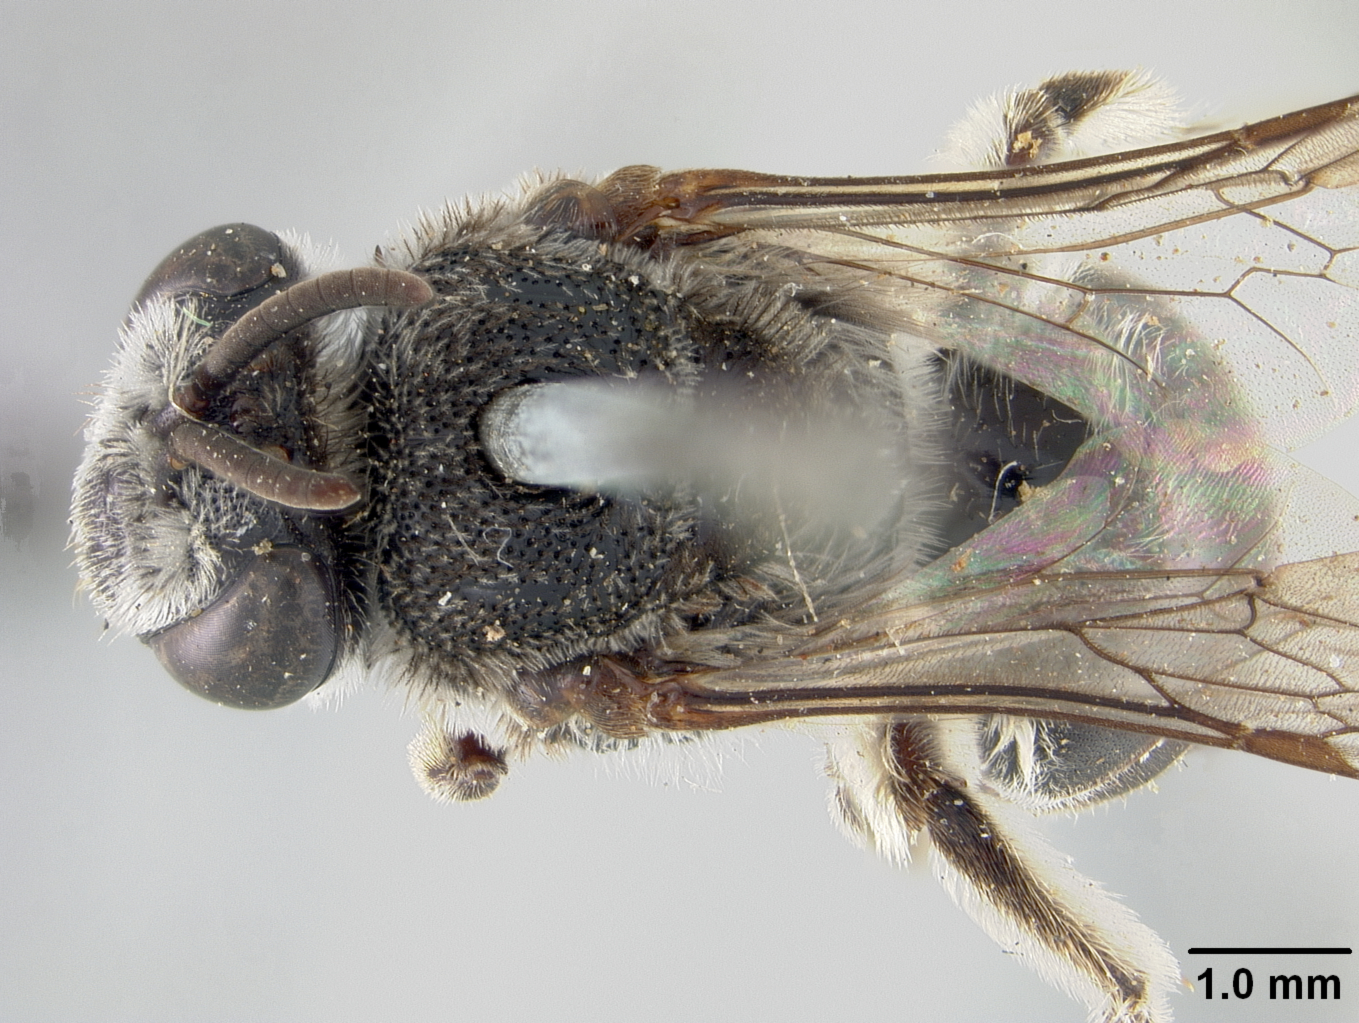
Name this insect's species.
Colletes nautlanus
